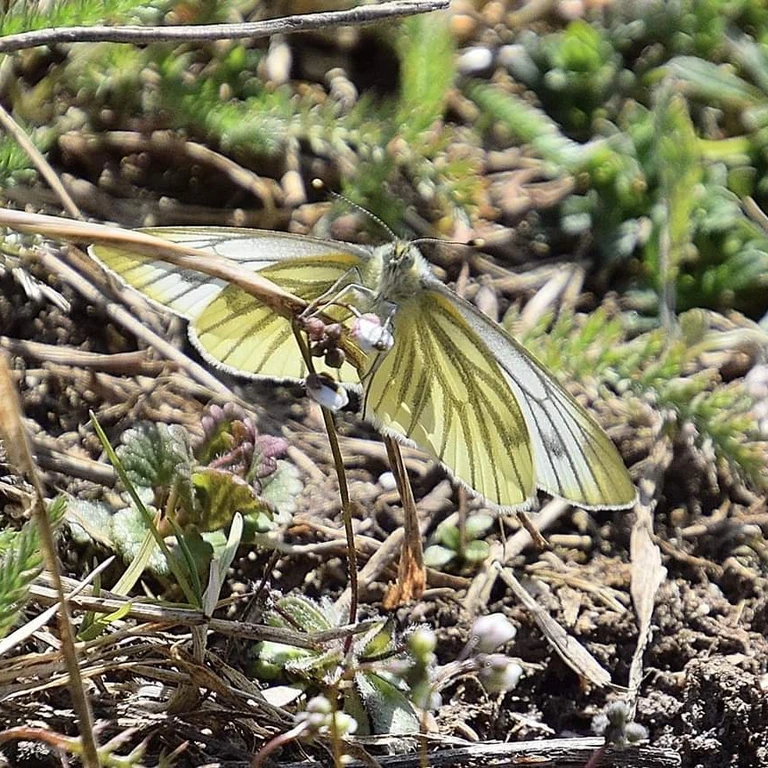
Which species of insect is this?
Pieris napi
